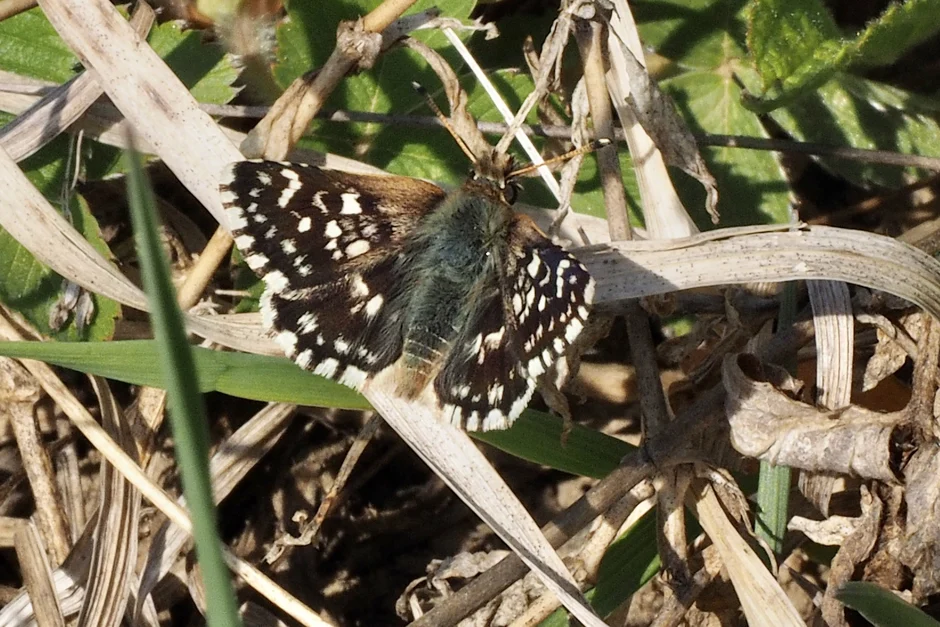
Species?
Spialia sertorius
